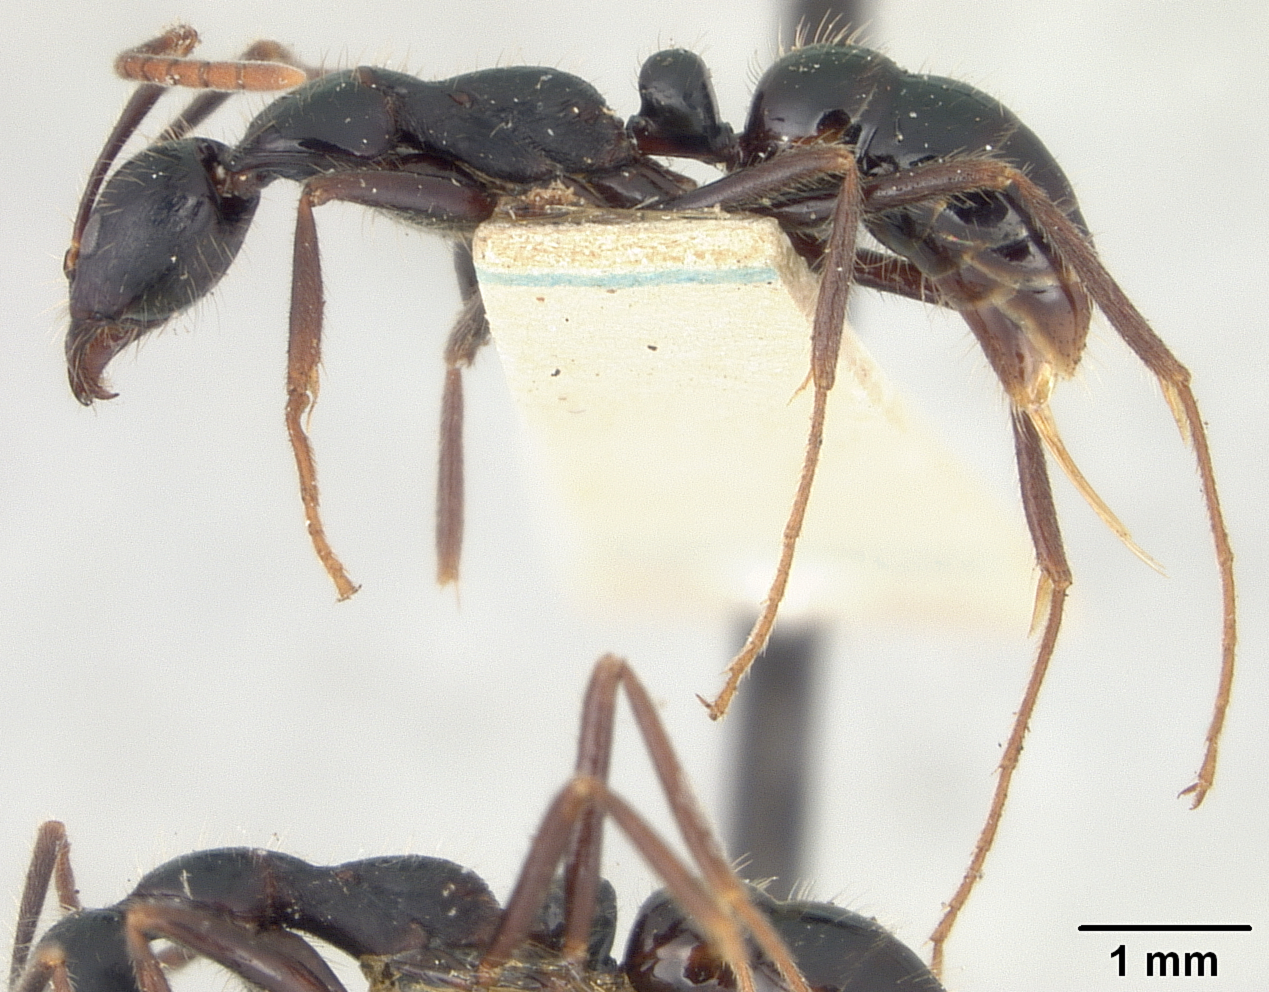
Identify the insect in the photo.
Leptogenys diminuta
